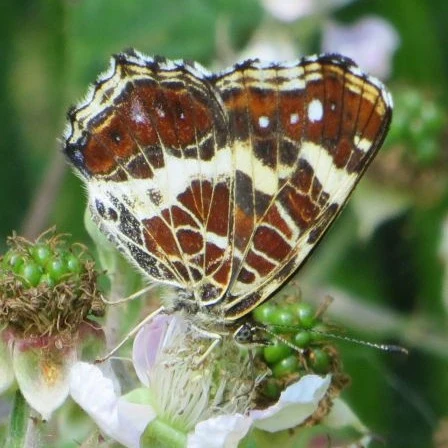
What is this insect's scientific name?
Araschnia levana
